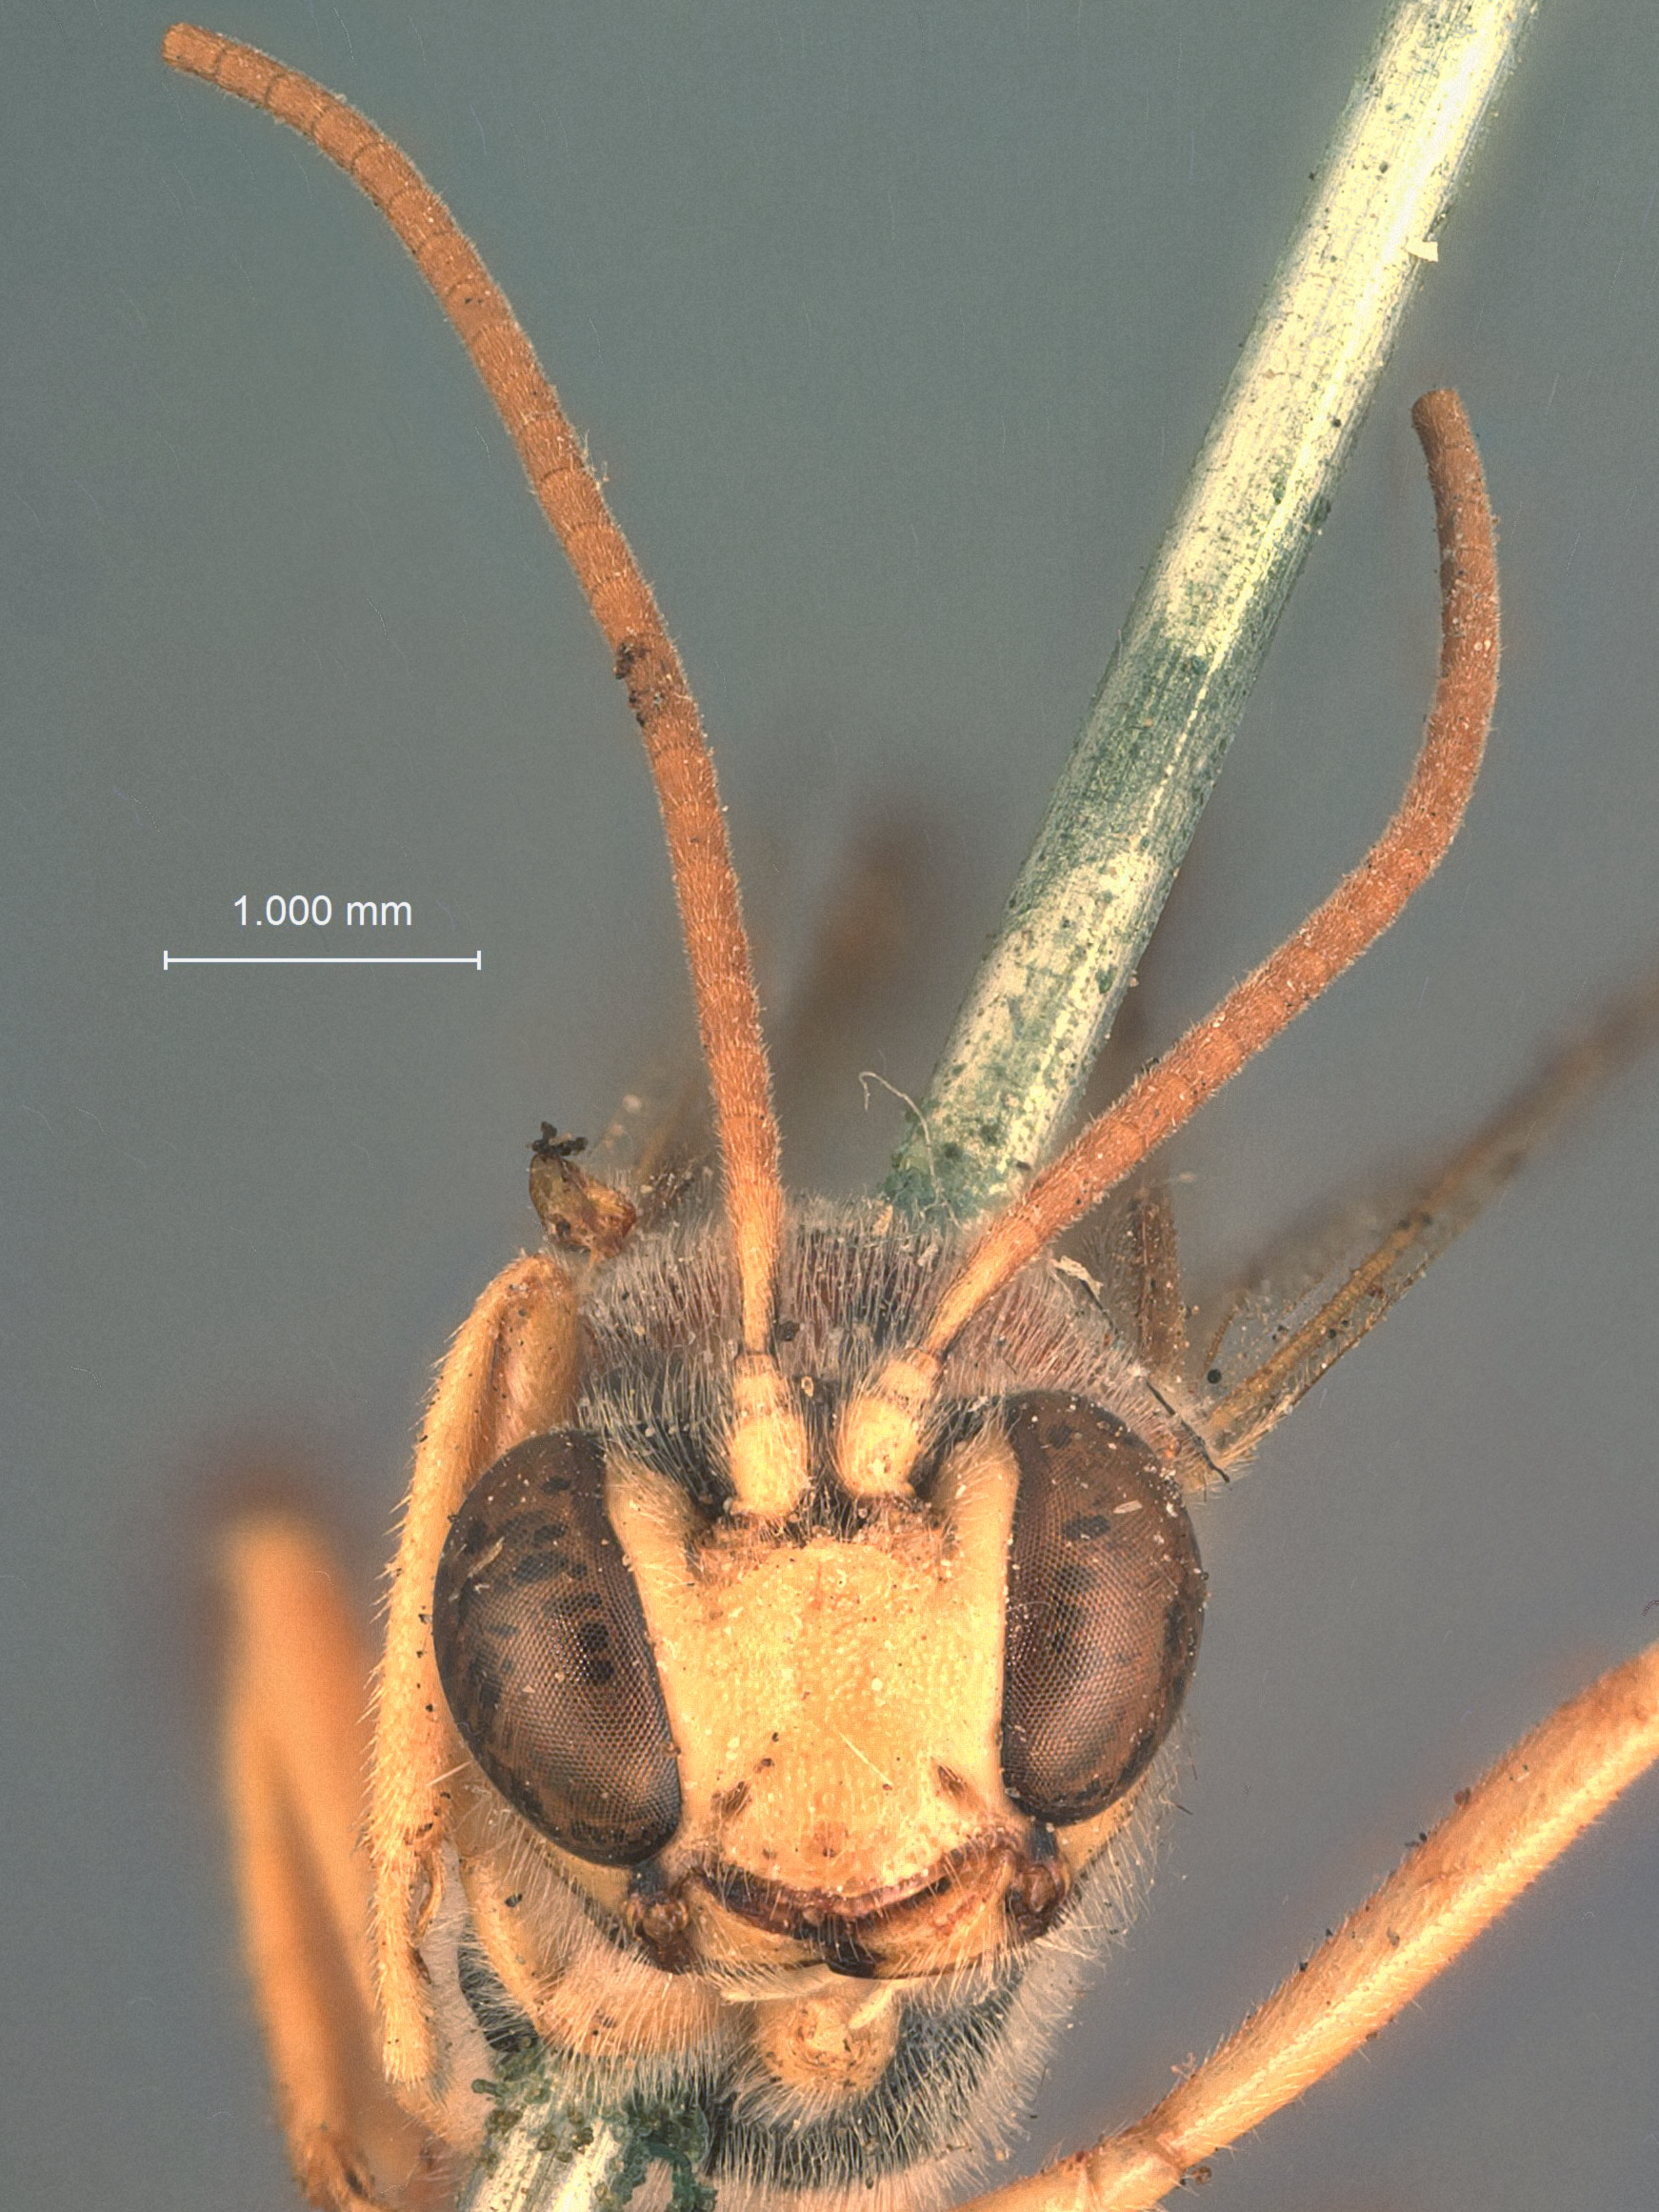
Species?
Anomalon xanthopsis
